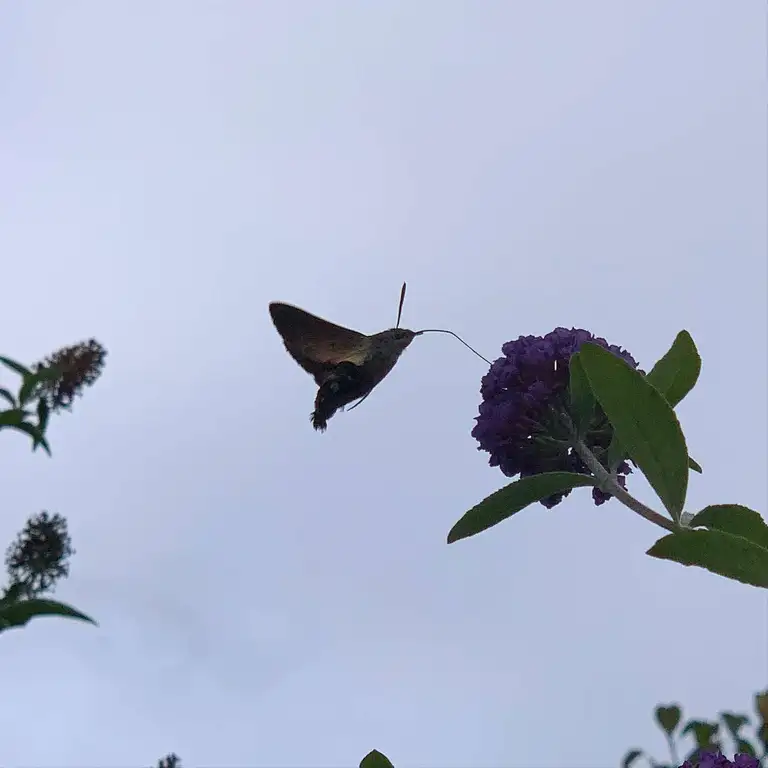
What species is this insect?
Macroglossum stellatarum
